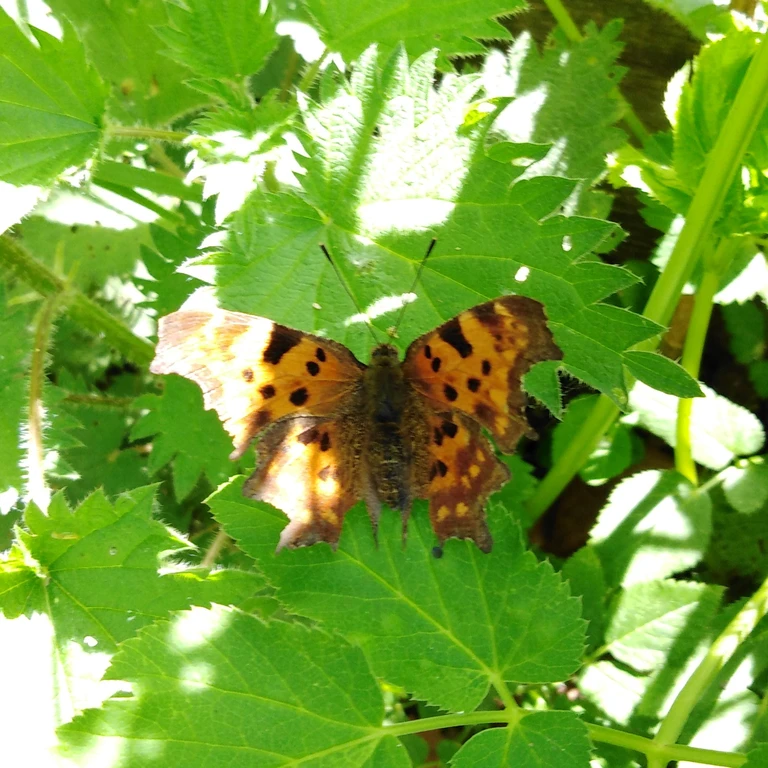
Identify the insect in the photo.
Polygonia c-album
